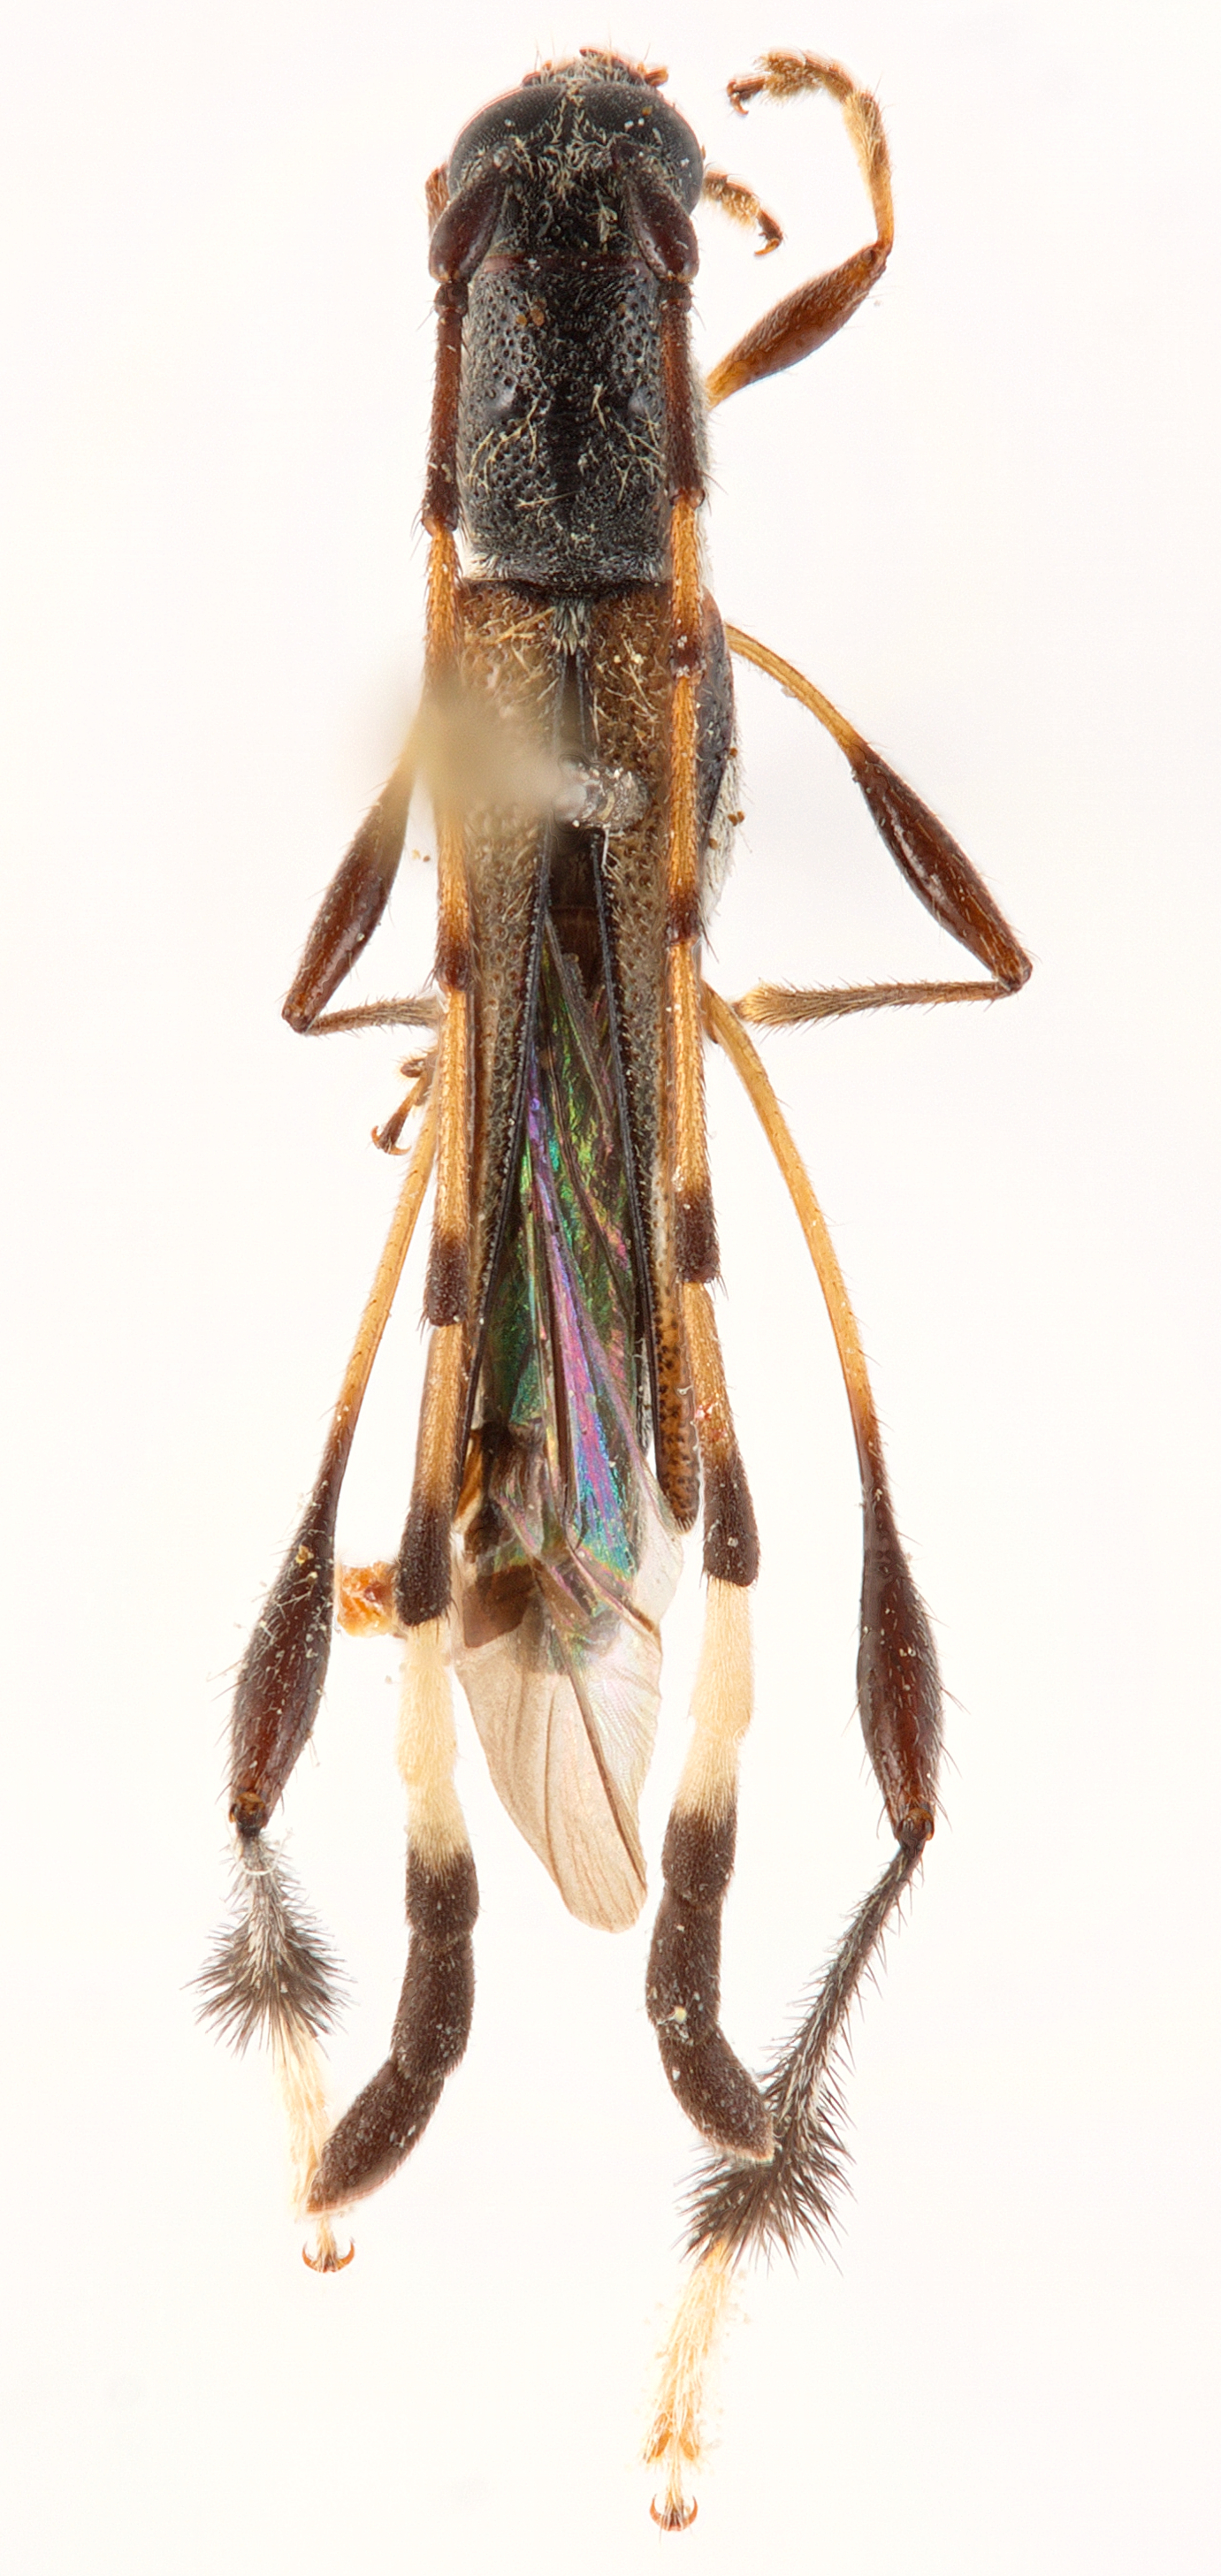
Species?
Ommata elegans
